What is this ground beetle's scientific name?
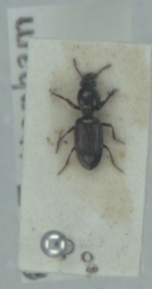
Dyschirius impunctipennis
